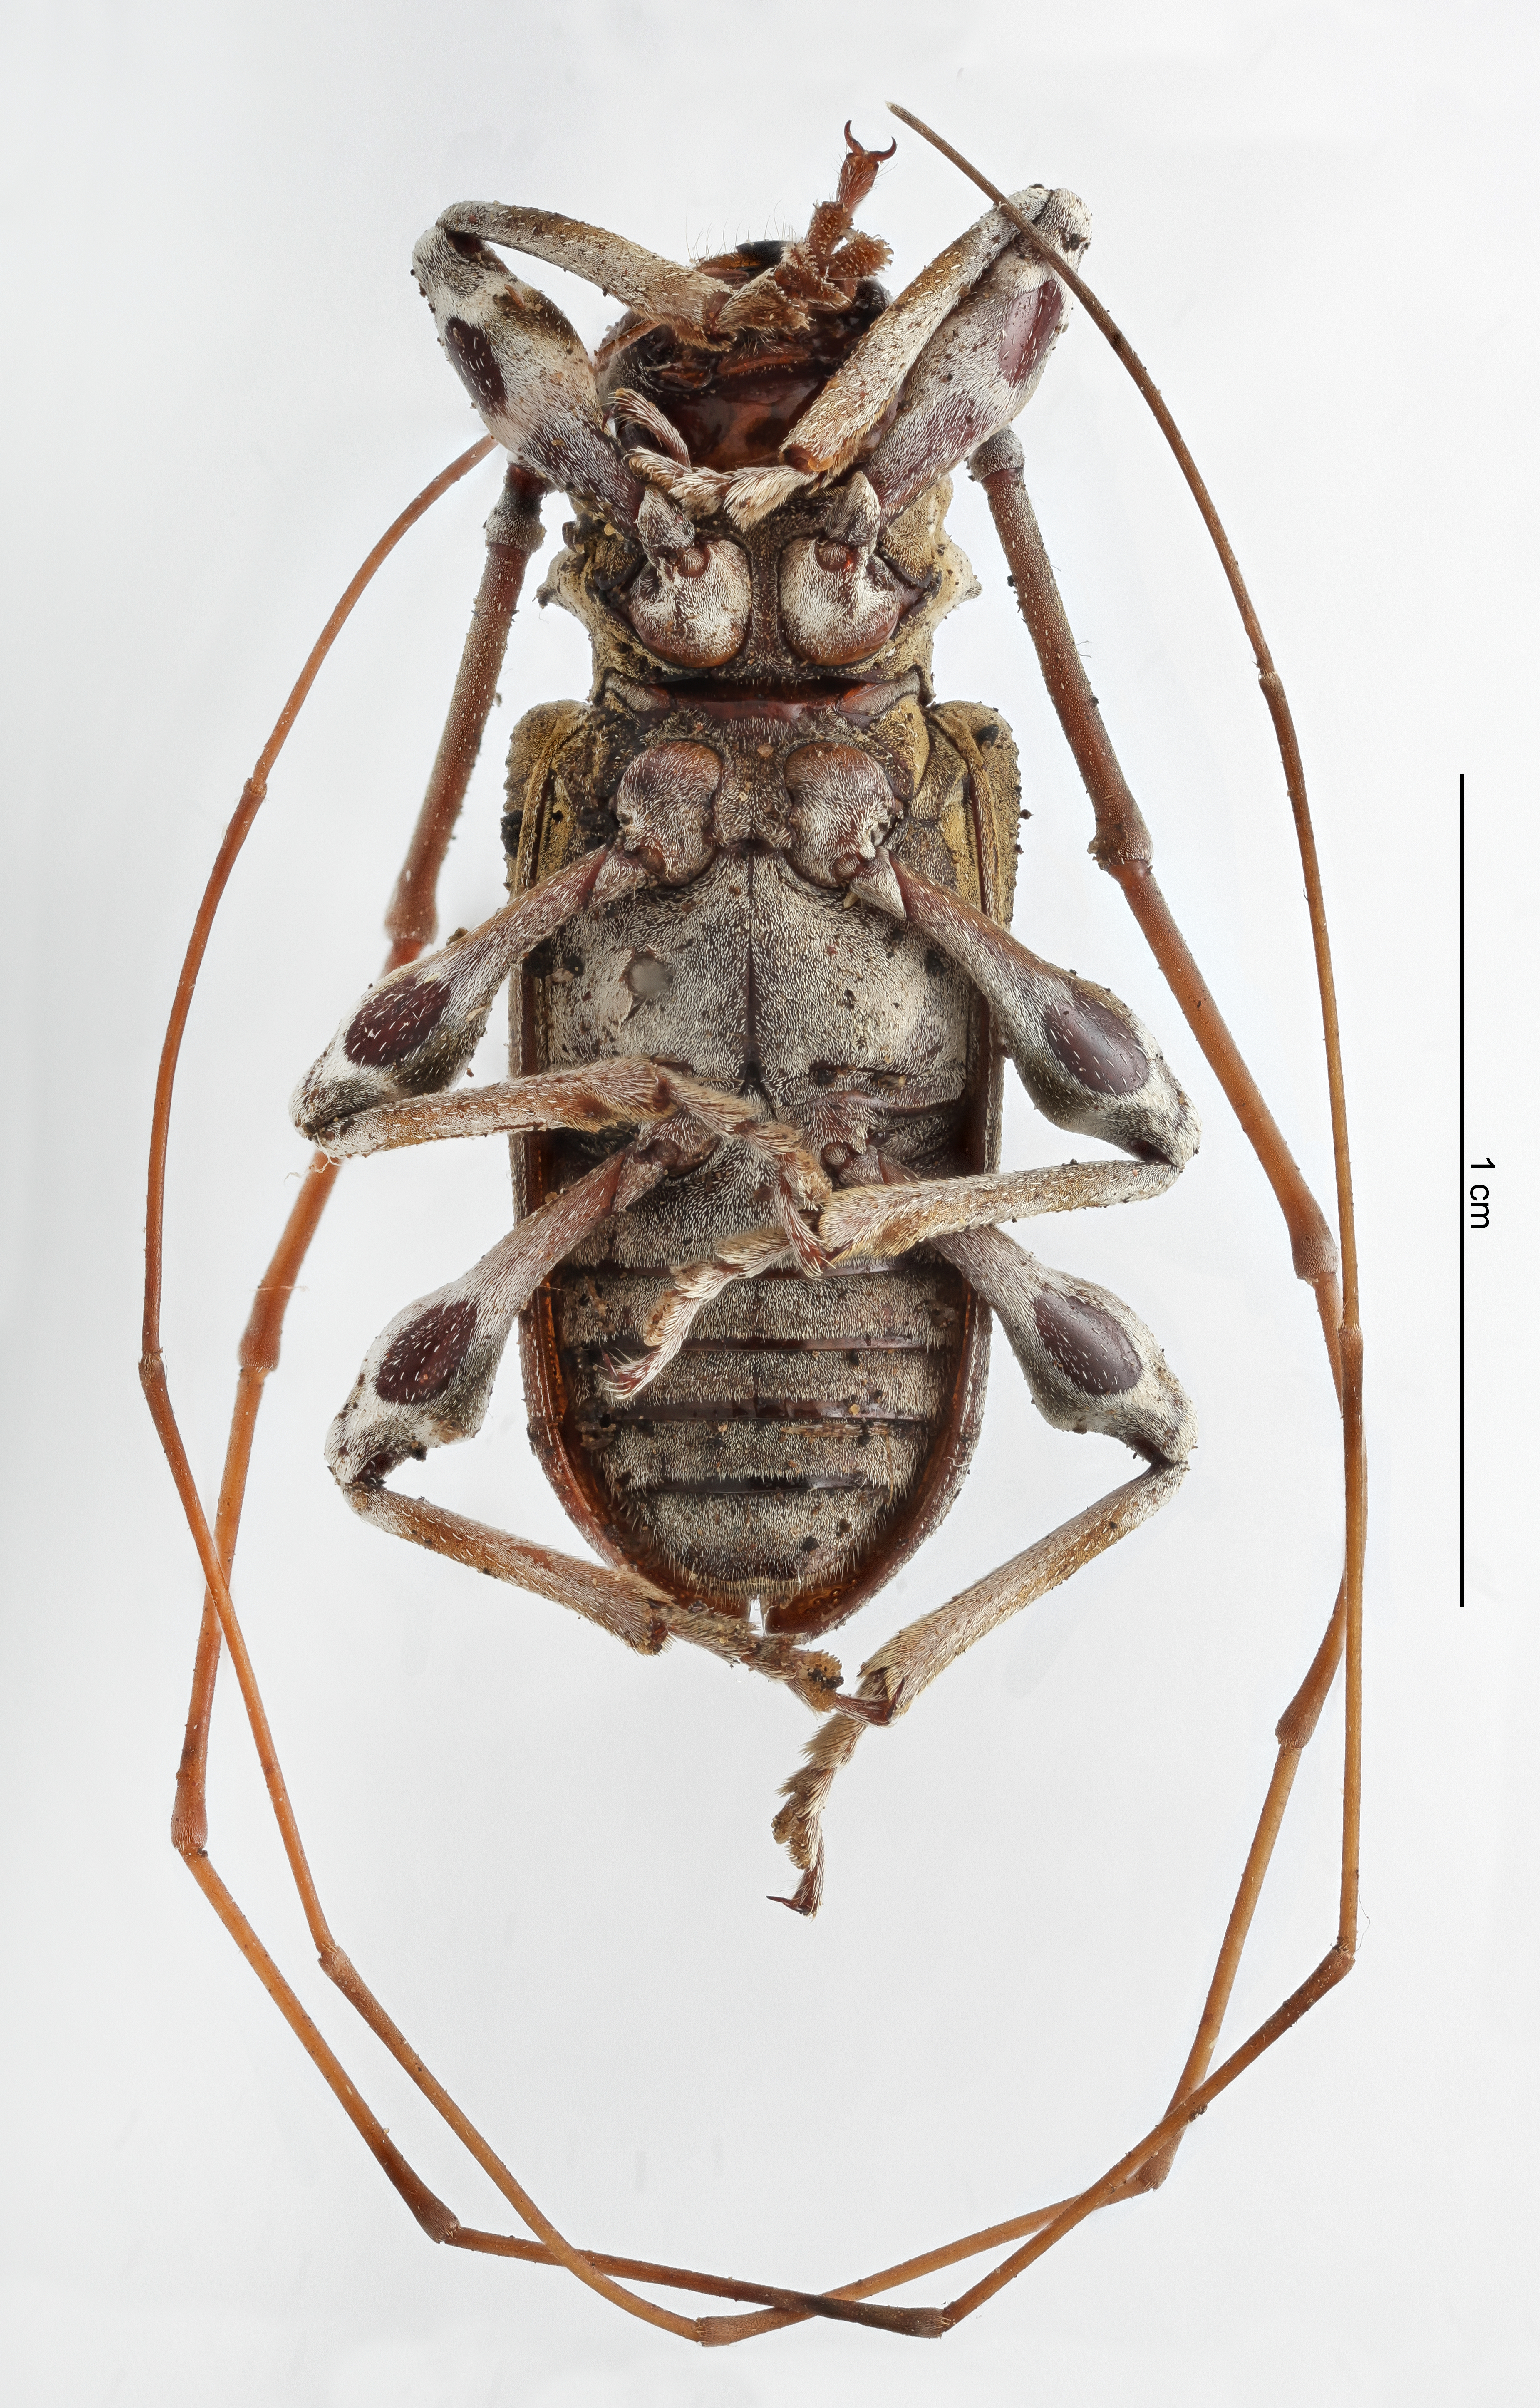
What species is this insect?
Pseudaethomerus lacordairei
